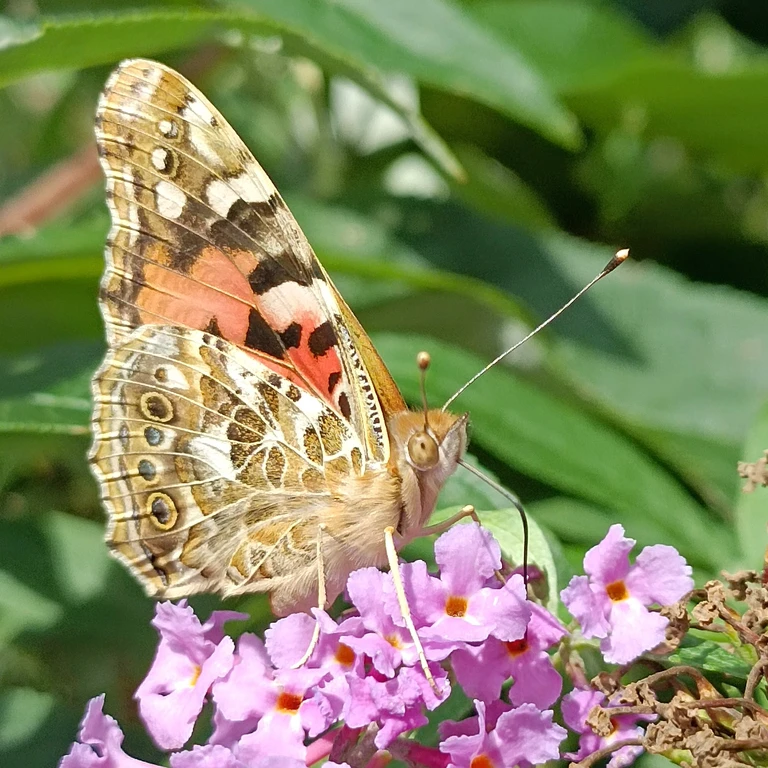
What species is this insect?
Vanessa cardui
